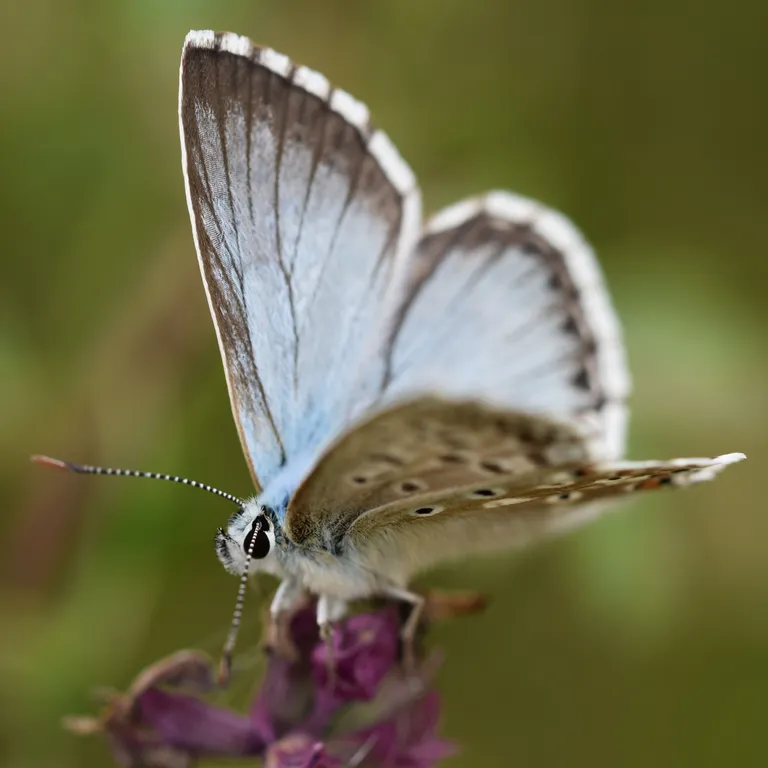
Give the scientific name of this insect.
Lysandra coridon
